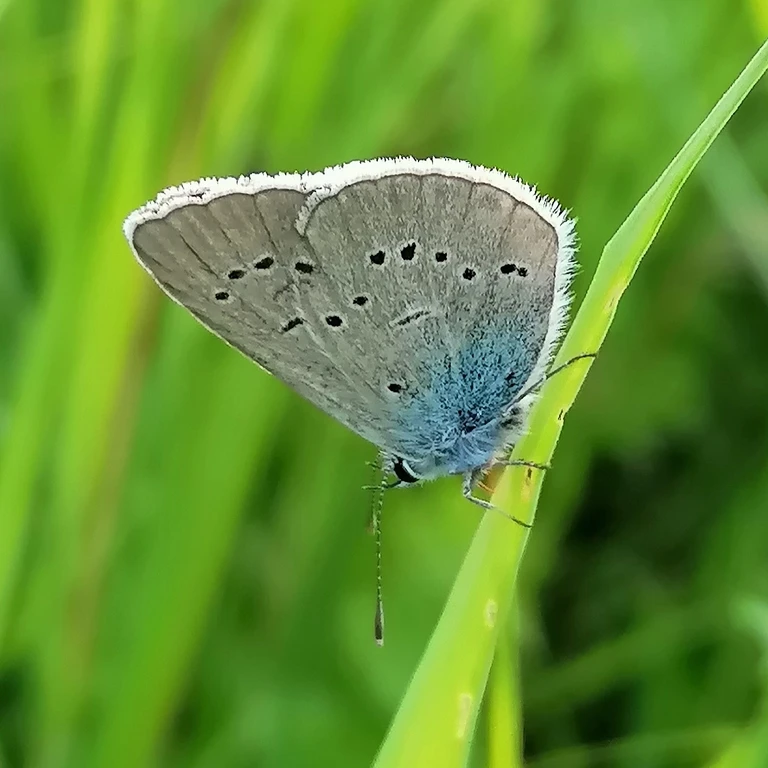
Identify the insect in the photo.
Cyaniris semiargus
